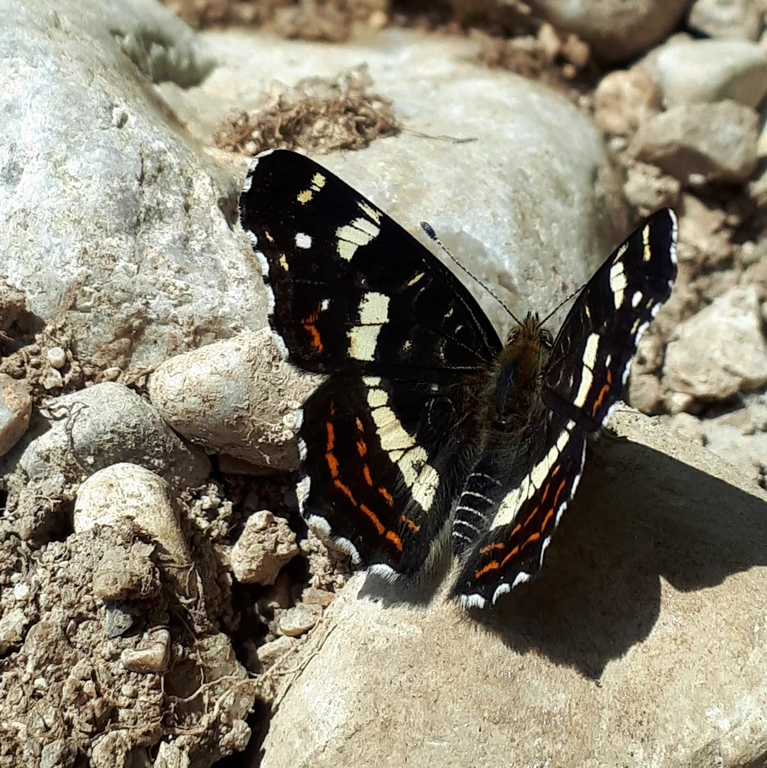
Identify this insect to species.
Araschnia levana
